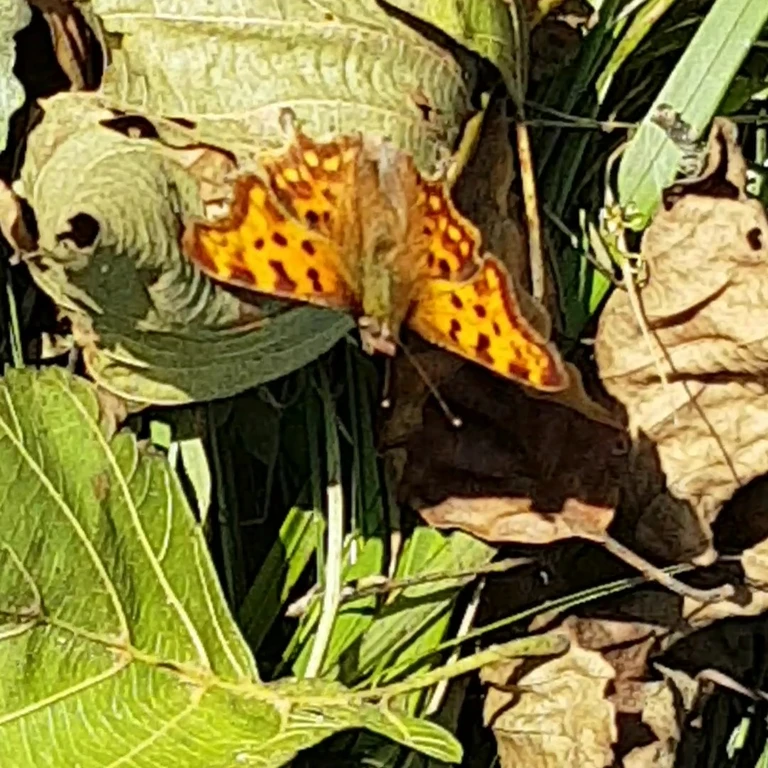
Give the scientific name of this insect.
Polygonia c-album
